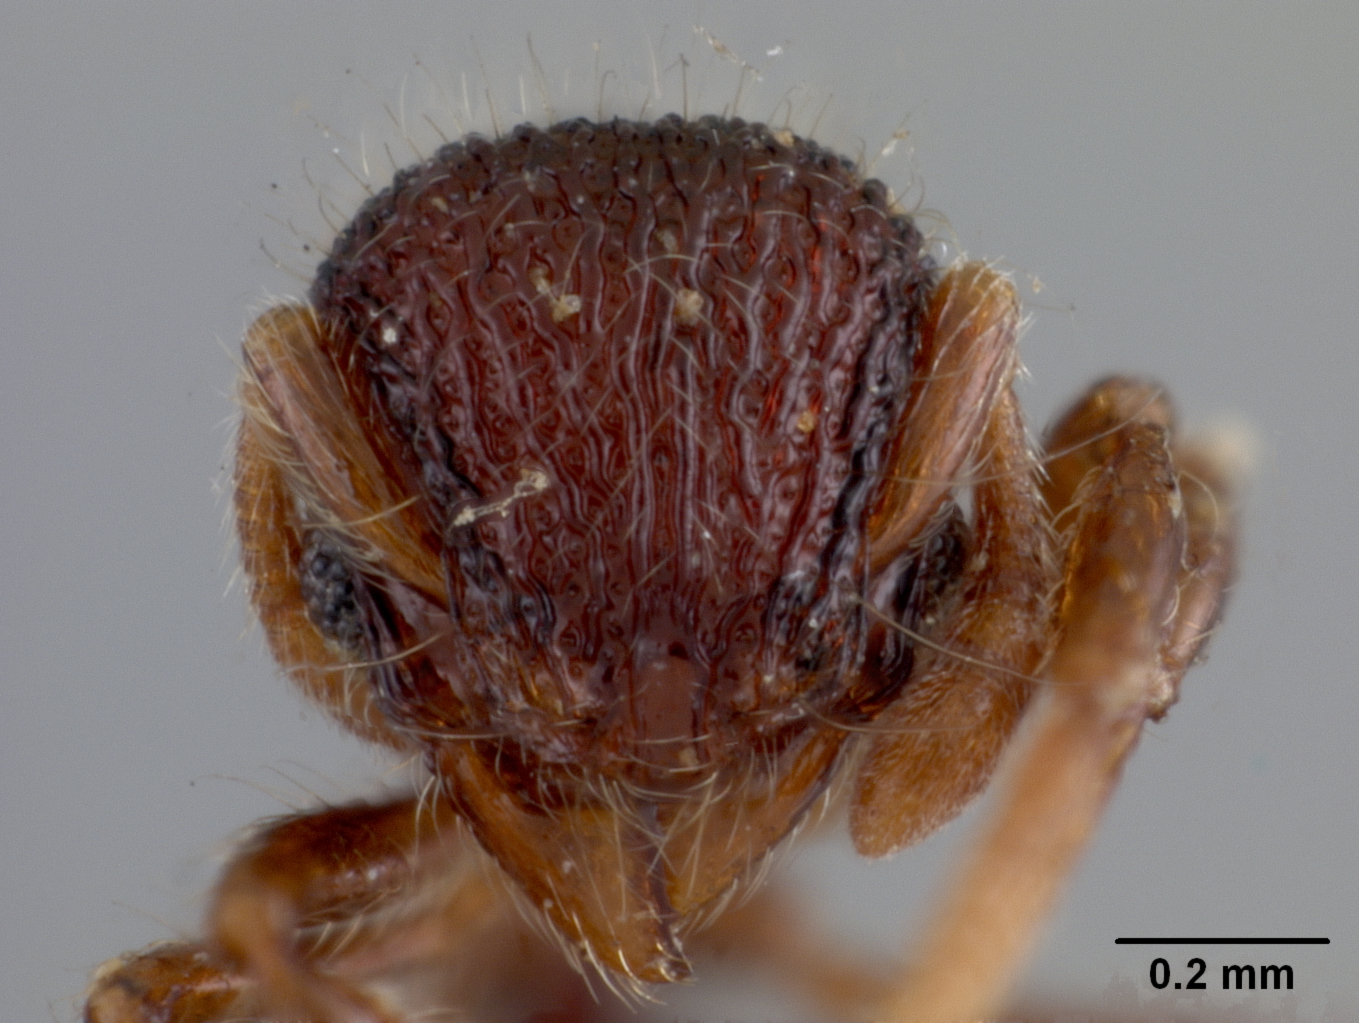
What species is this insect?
Lachnomyrmex scrobiculatus
